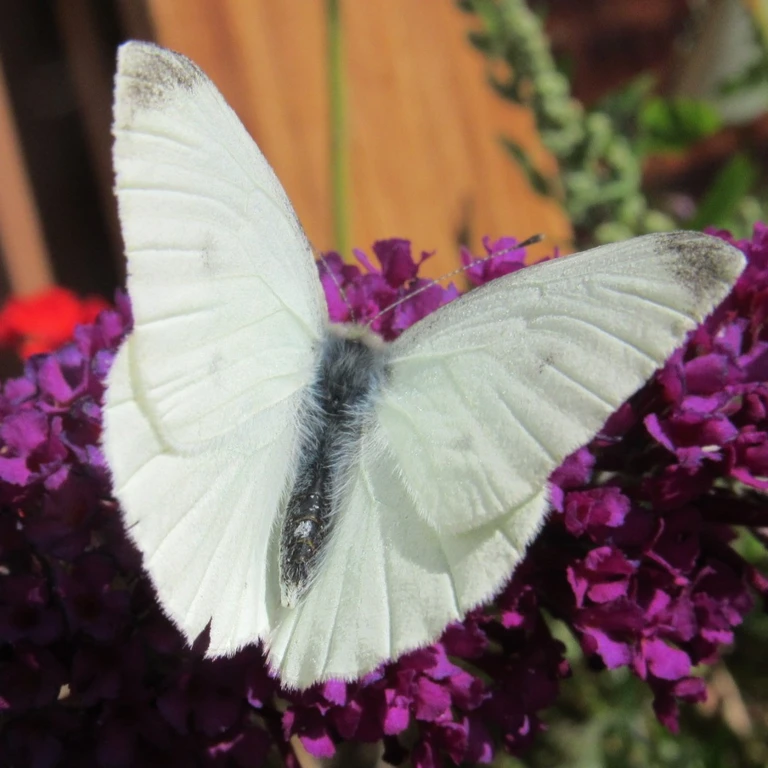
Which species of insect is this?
Pieris rapae
